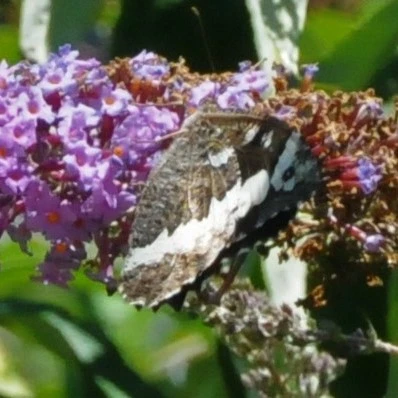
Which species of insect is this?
Brintesia circe
